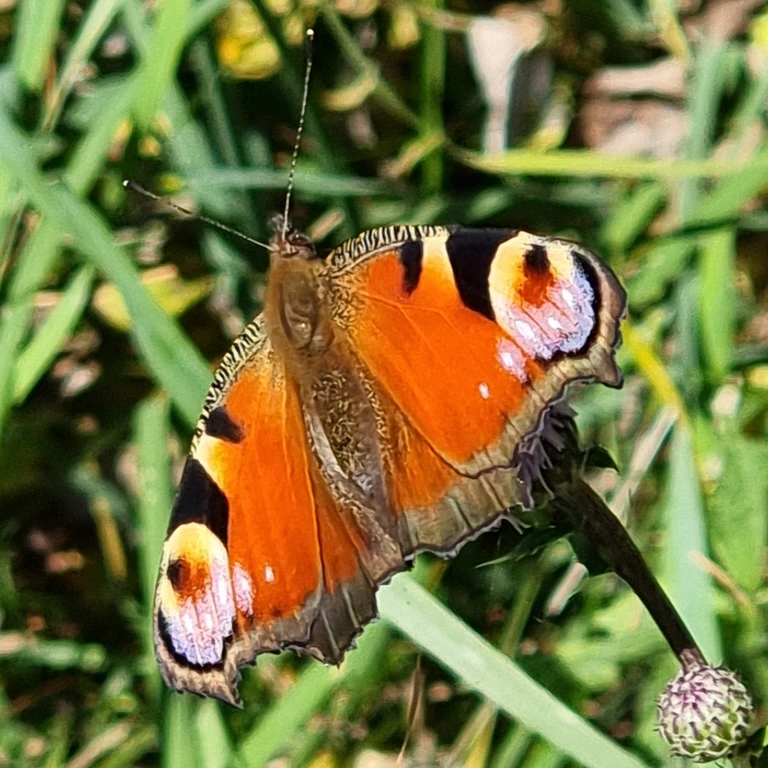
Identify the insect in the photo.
Aglais io
